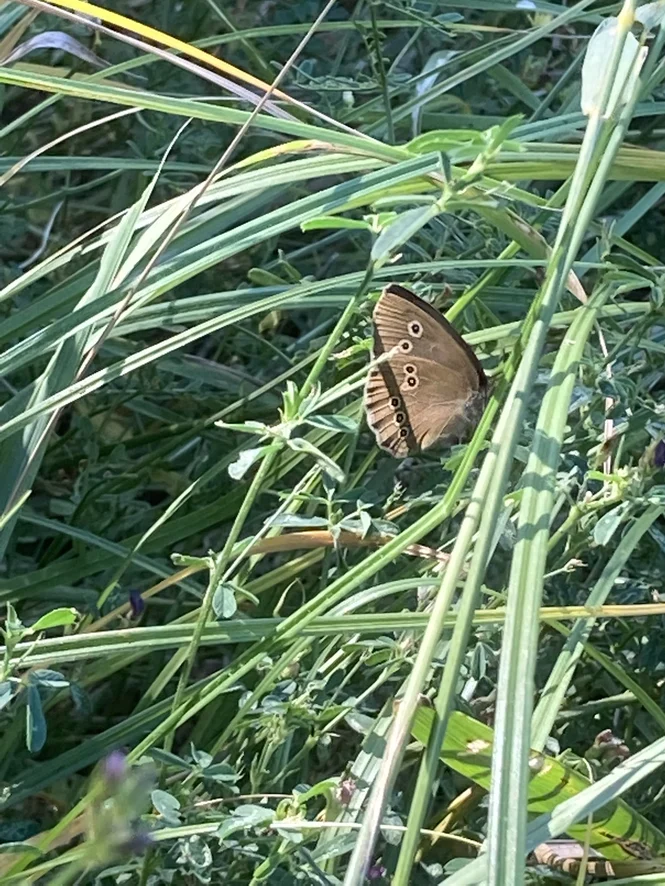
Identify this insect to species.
Aphantopus hyperantus
